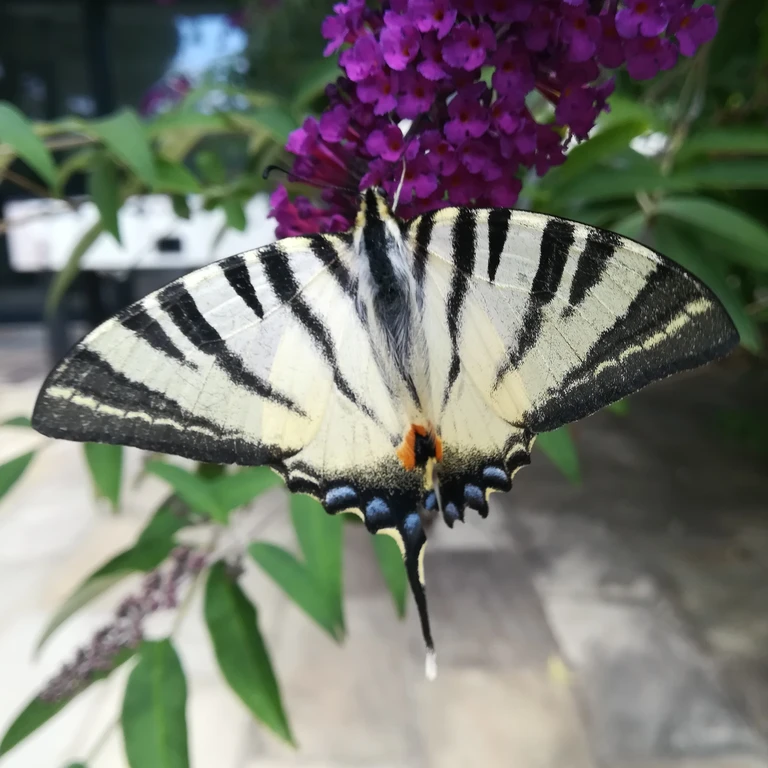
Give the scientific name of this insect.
Iphiclides podalirius
